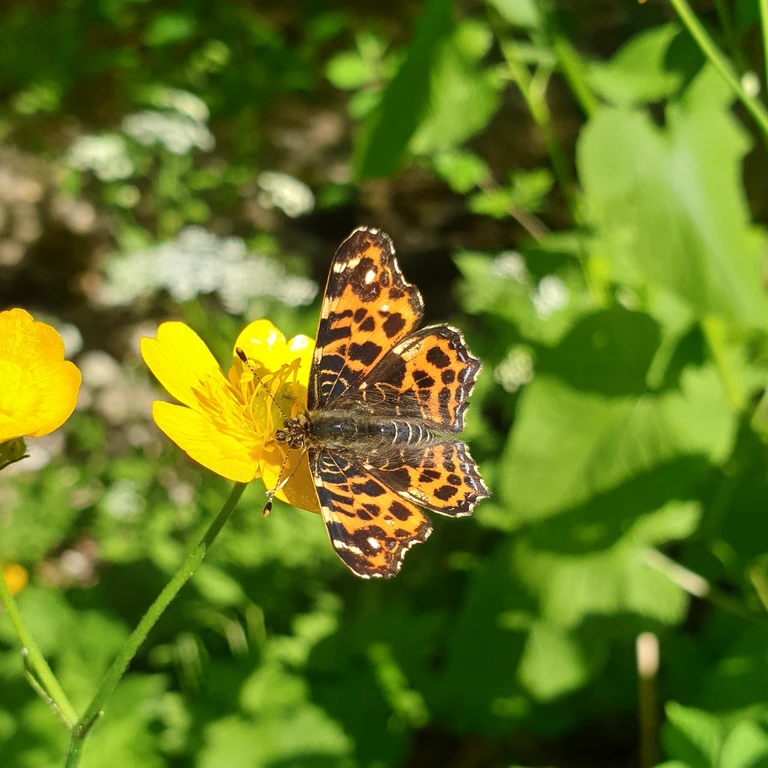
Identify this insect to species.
Araschnia levana
